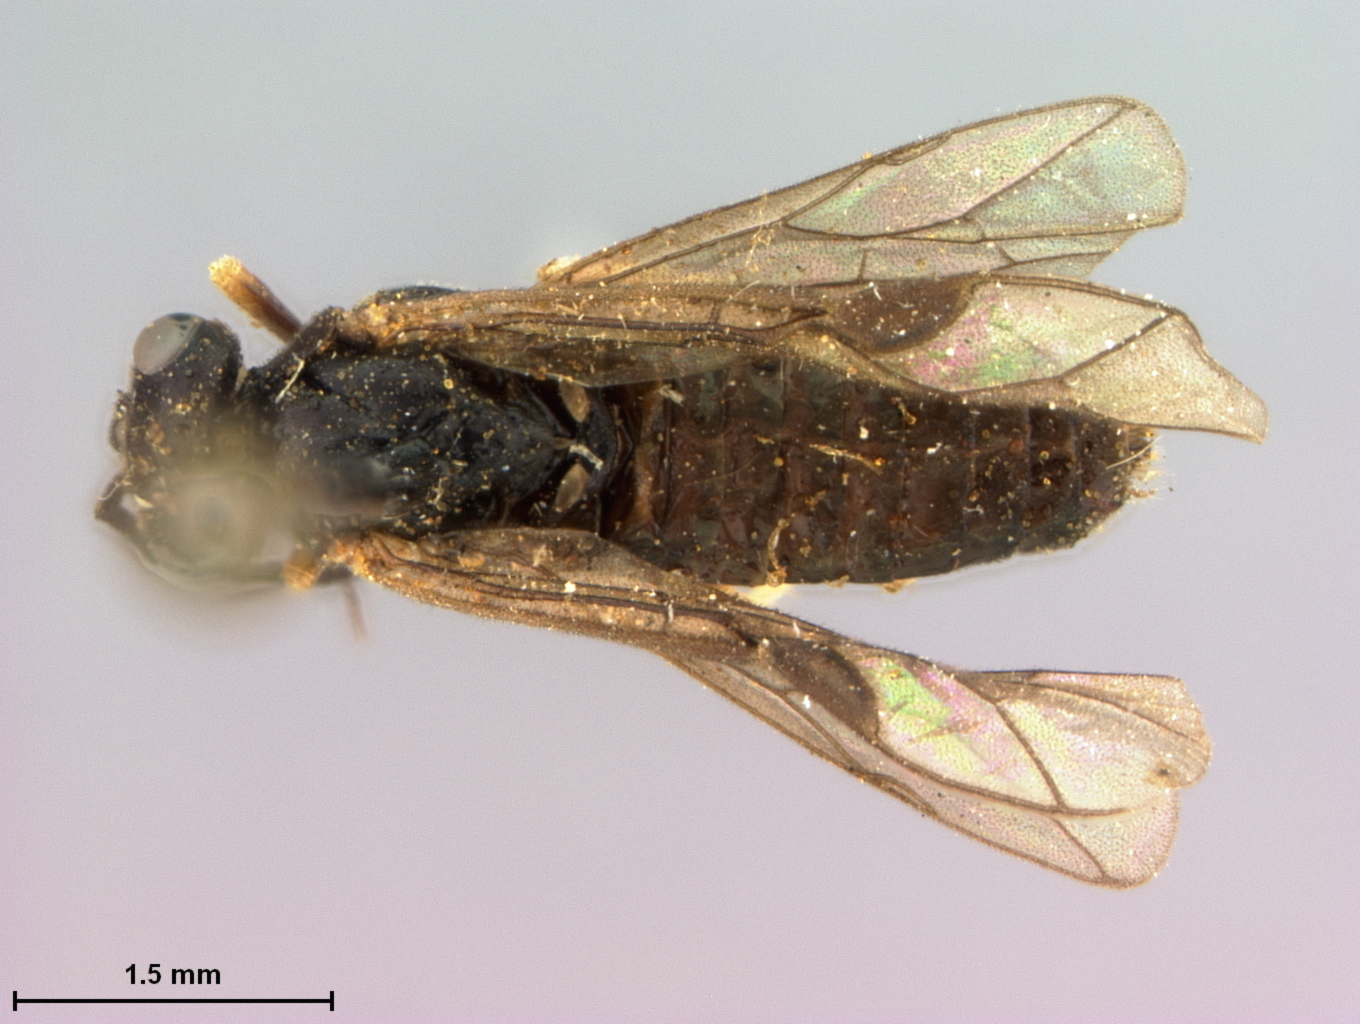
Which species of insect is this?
Priophorus montanus
